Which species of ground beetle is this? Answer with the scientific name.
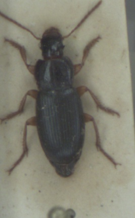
Ophonus azureus
